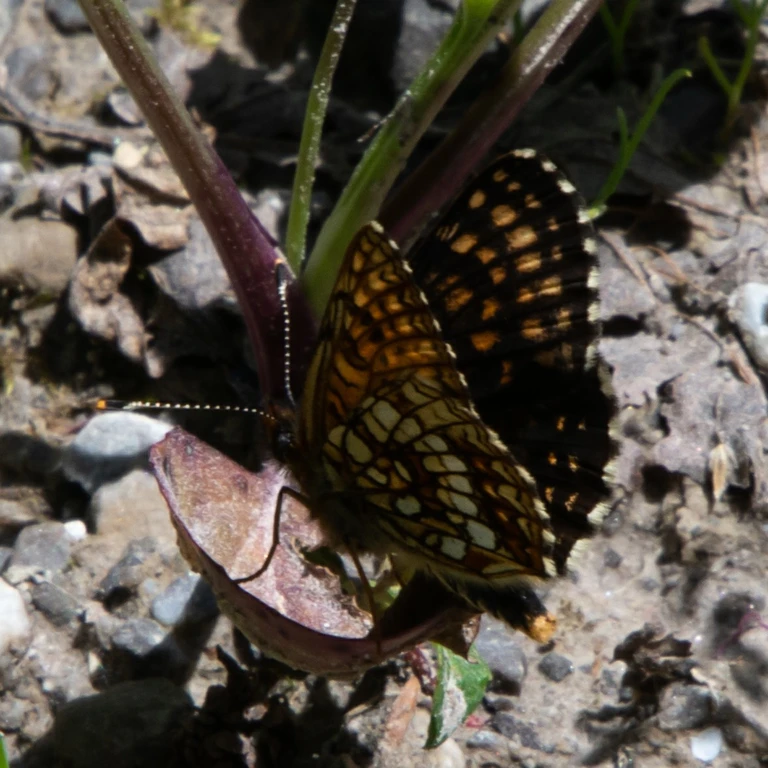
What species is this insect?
Melitaea diamina
